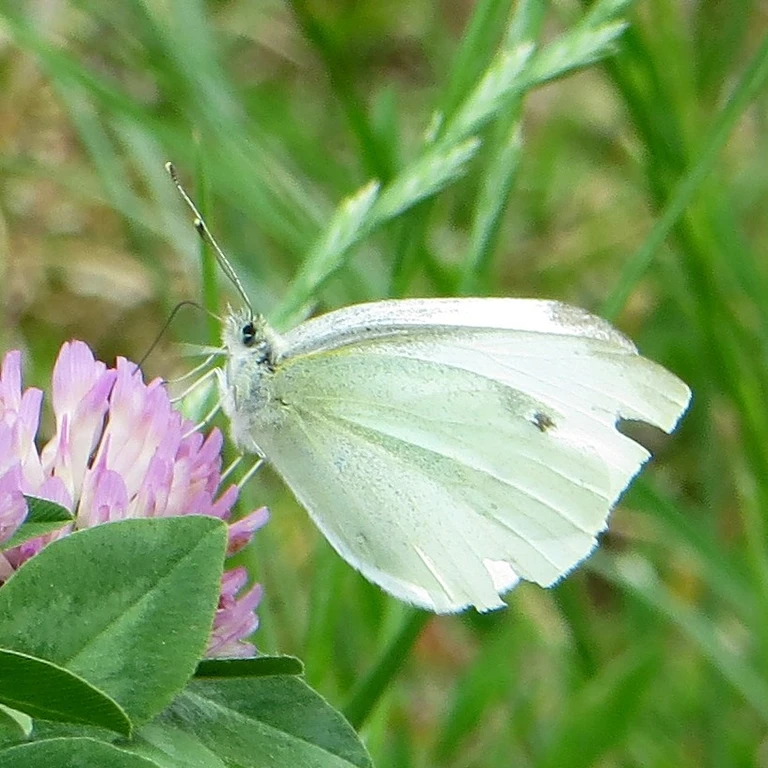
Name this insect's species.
Pieris rapae
